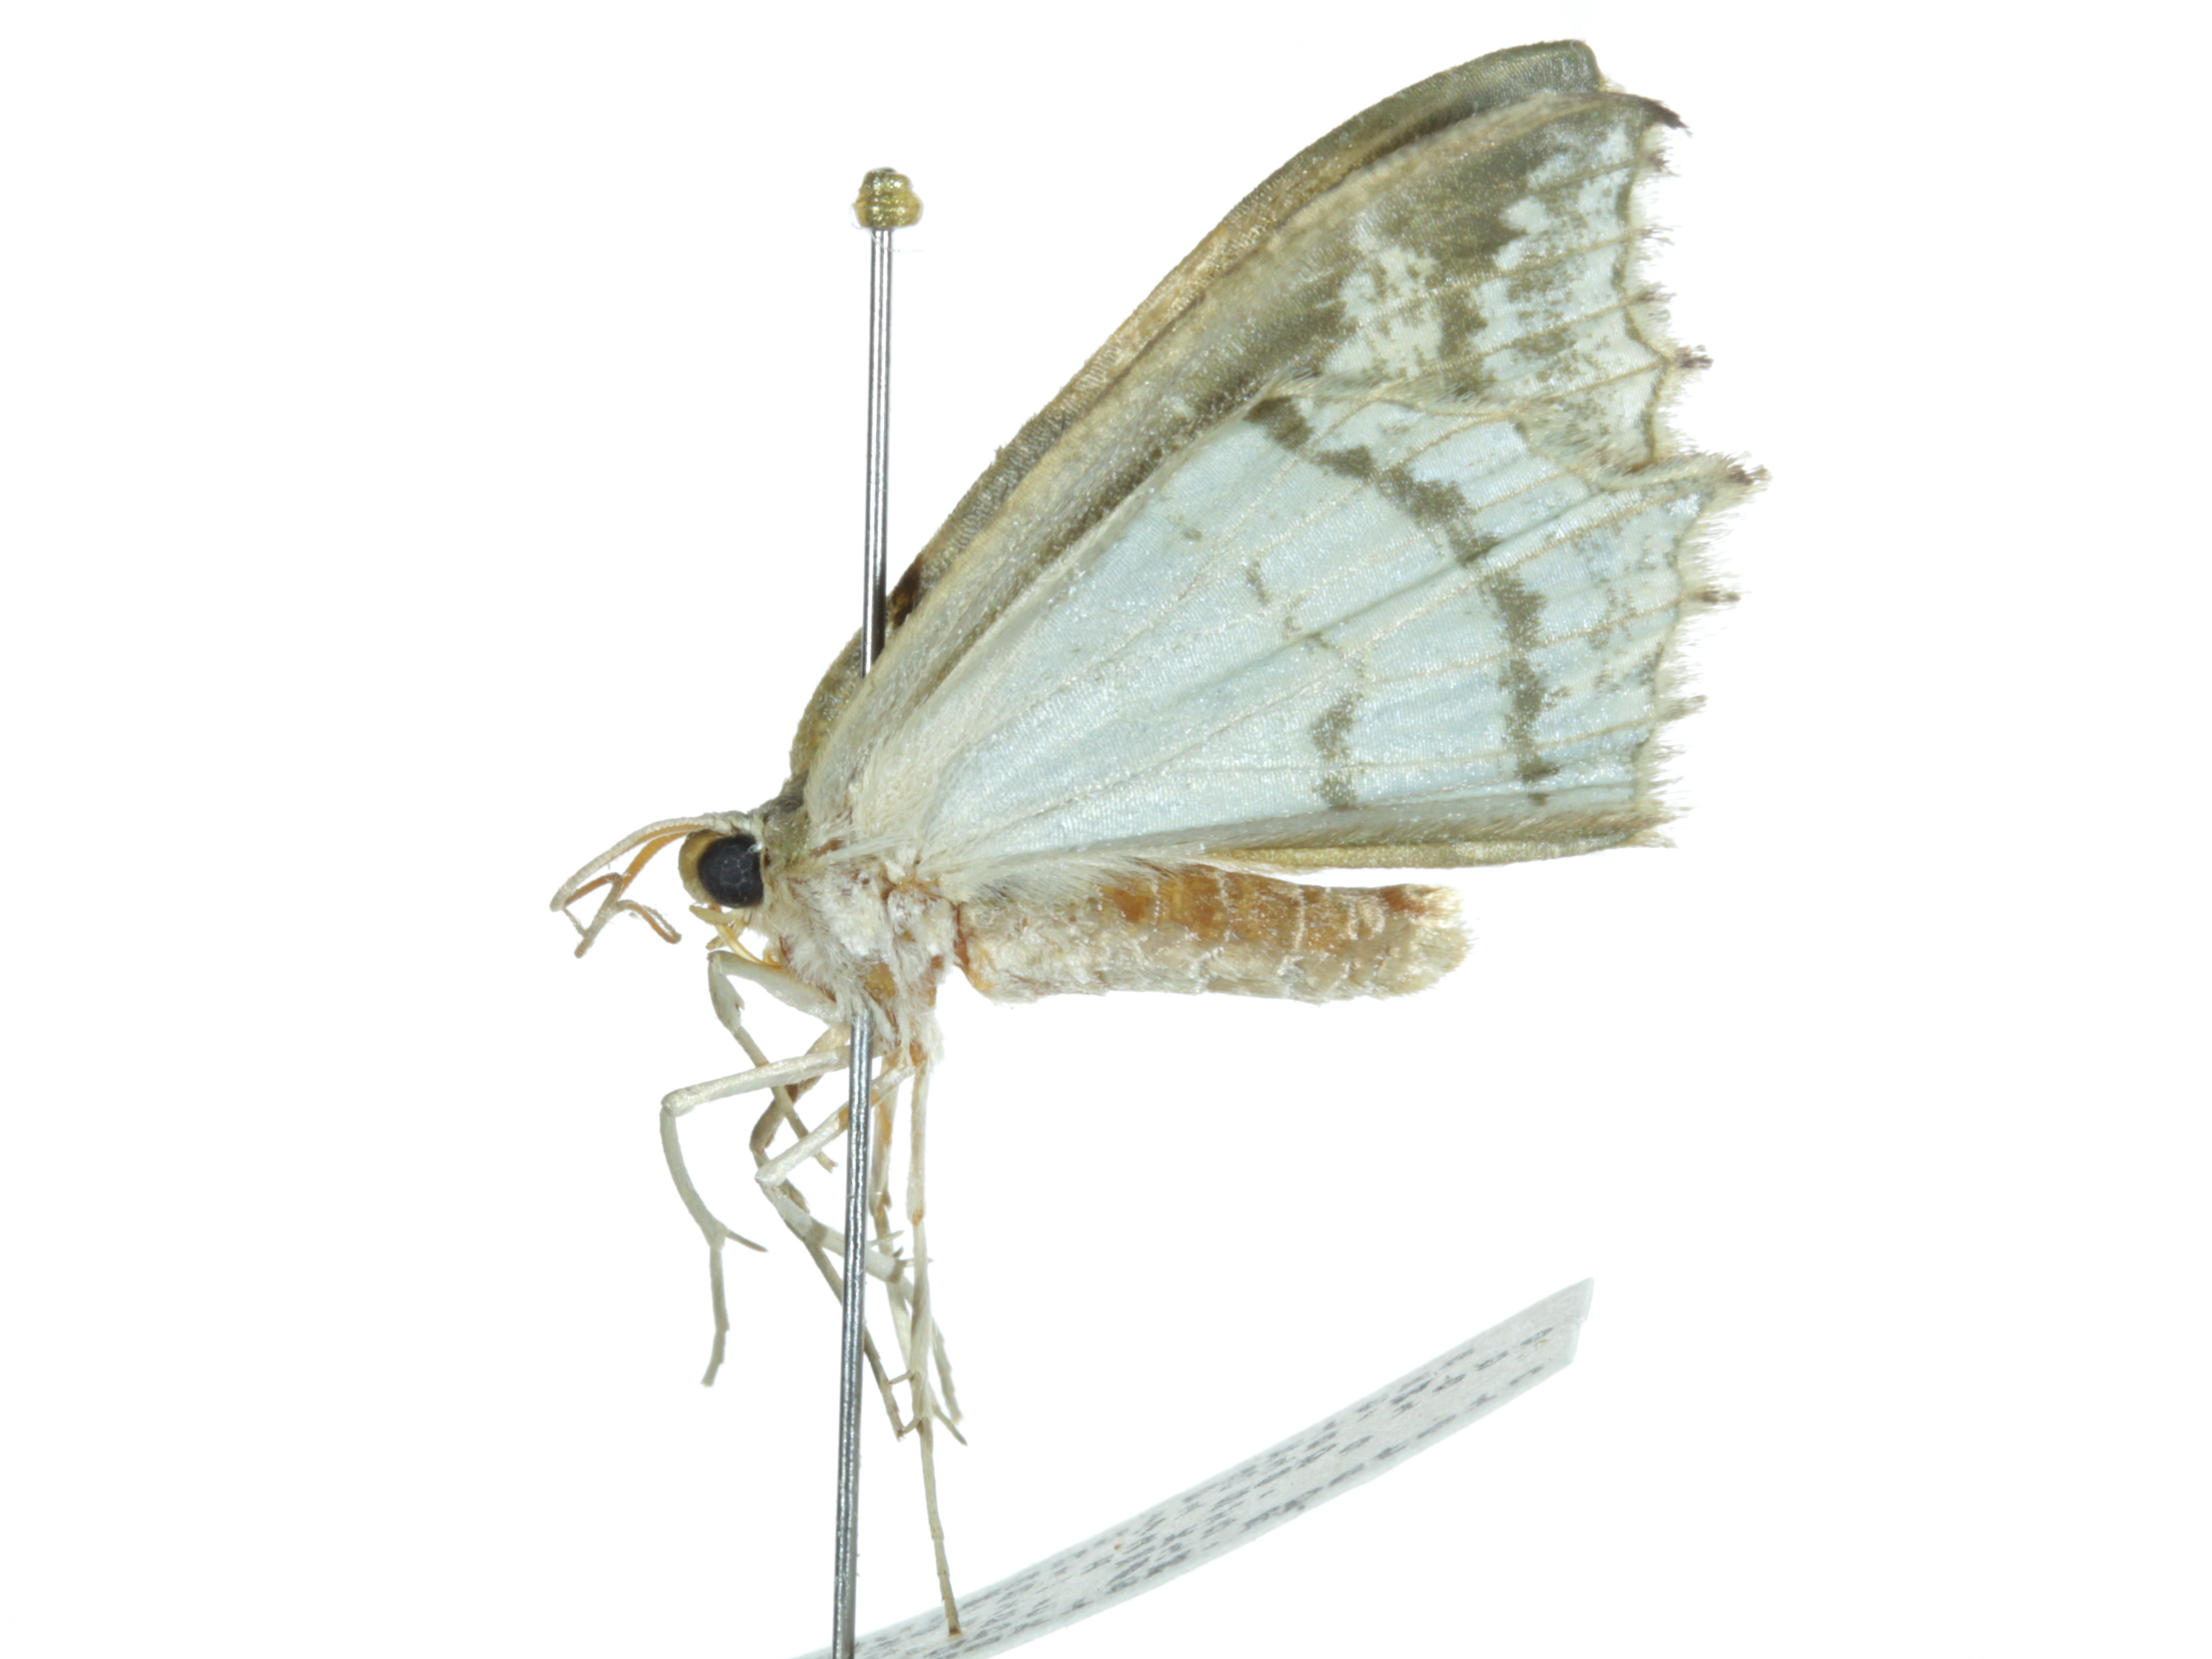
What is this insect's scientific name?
Eualloea subbifasciata
